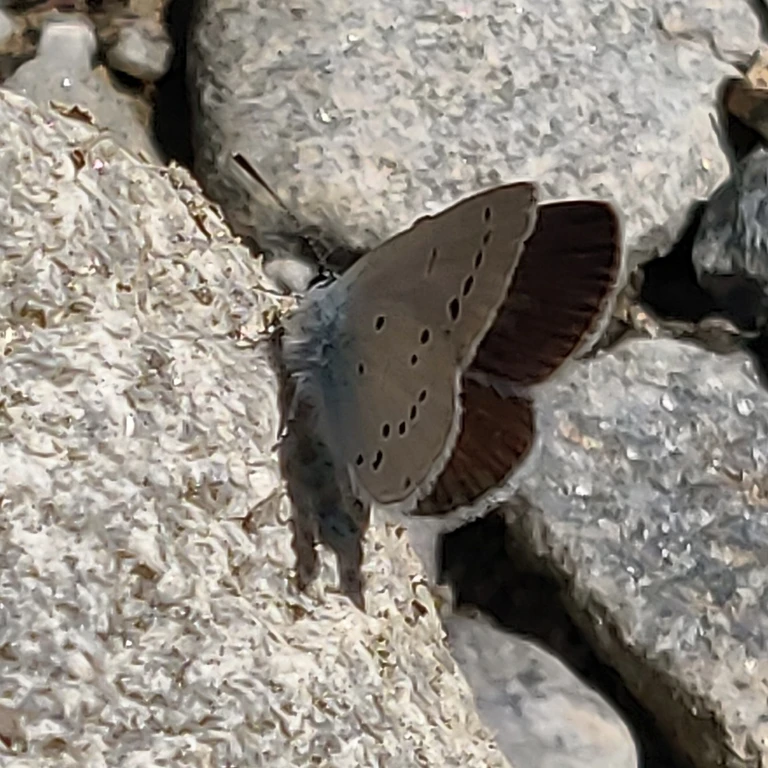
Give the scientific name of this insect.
Cupido minimus
